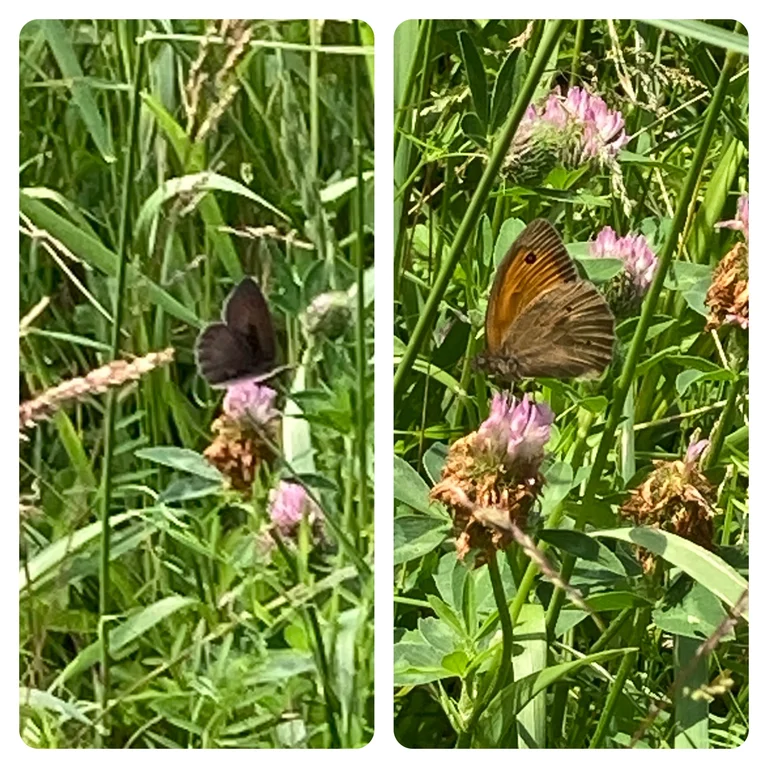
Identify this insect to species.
Maniola jurtina
